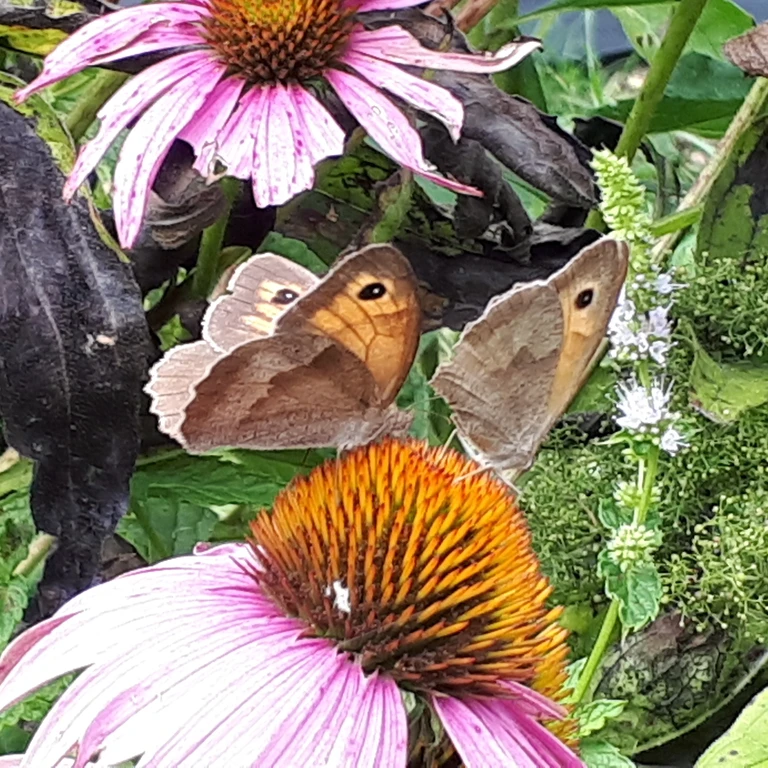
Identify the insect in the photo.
Maniola jurtina
